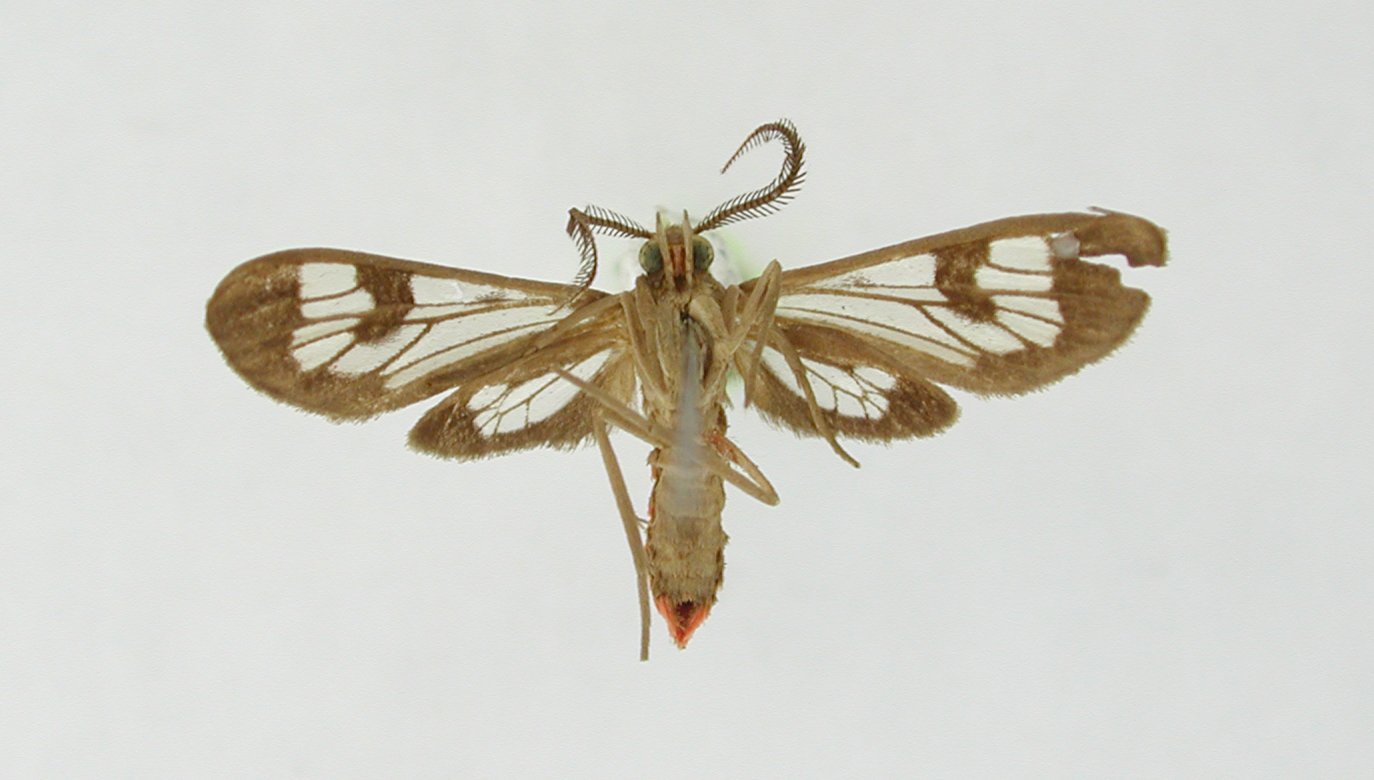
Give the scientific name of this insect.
Hyaleucerea chapmani
